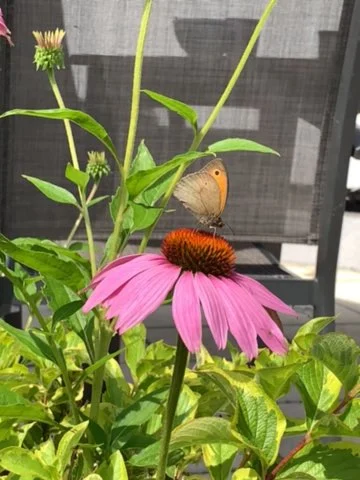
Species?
Maniola jurtina
